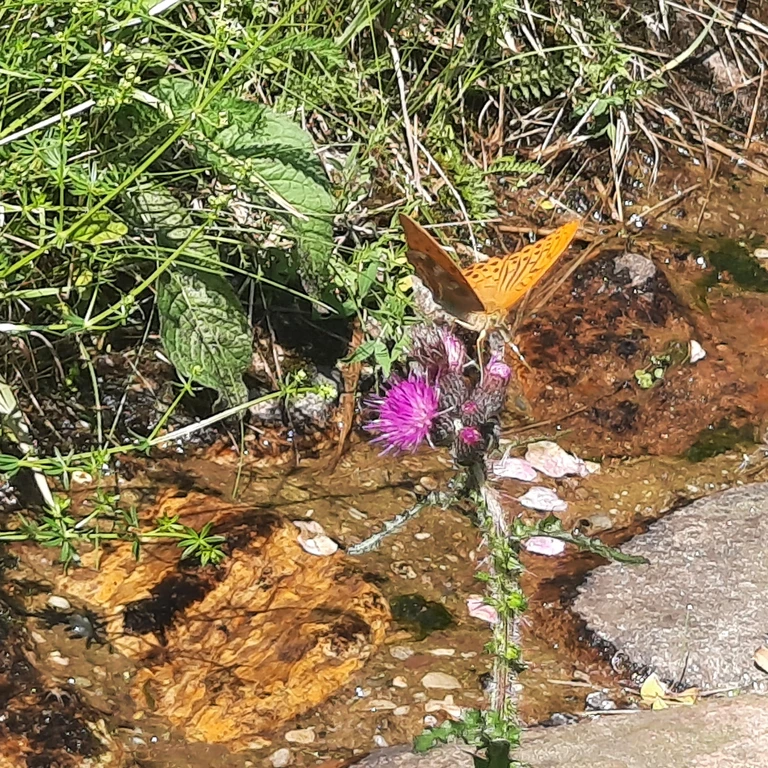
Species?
Argynnis paphia
